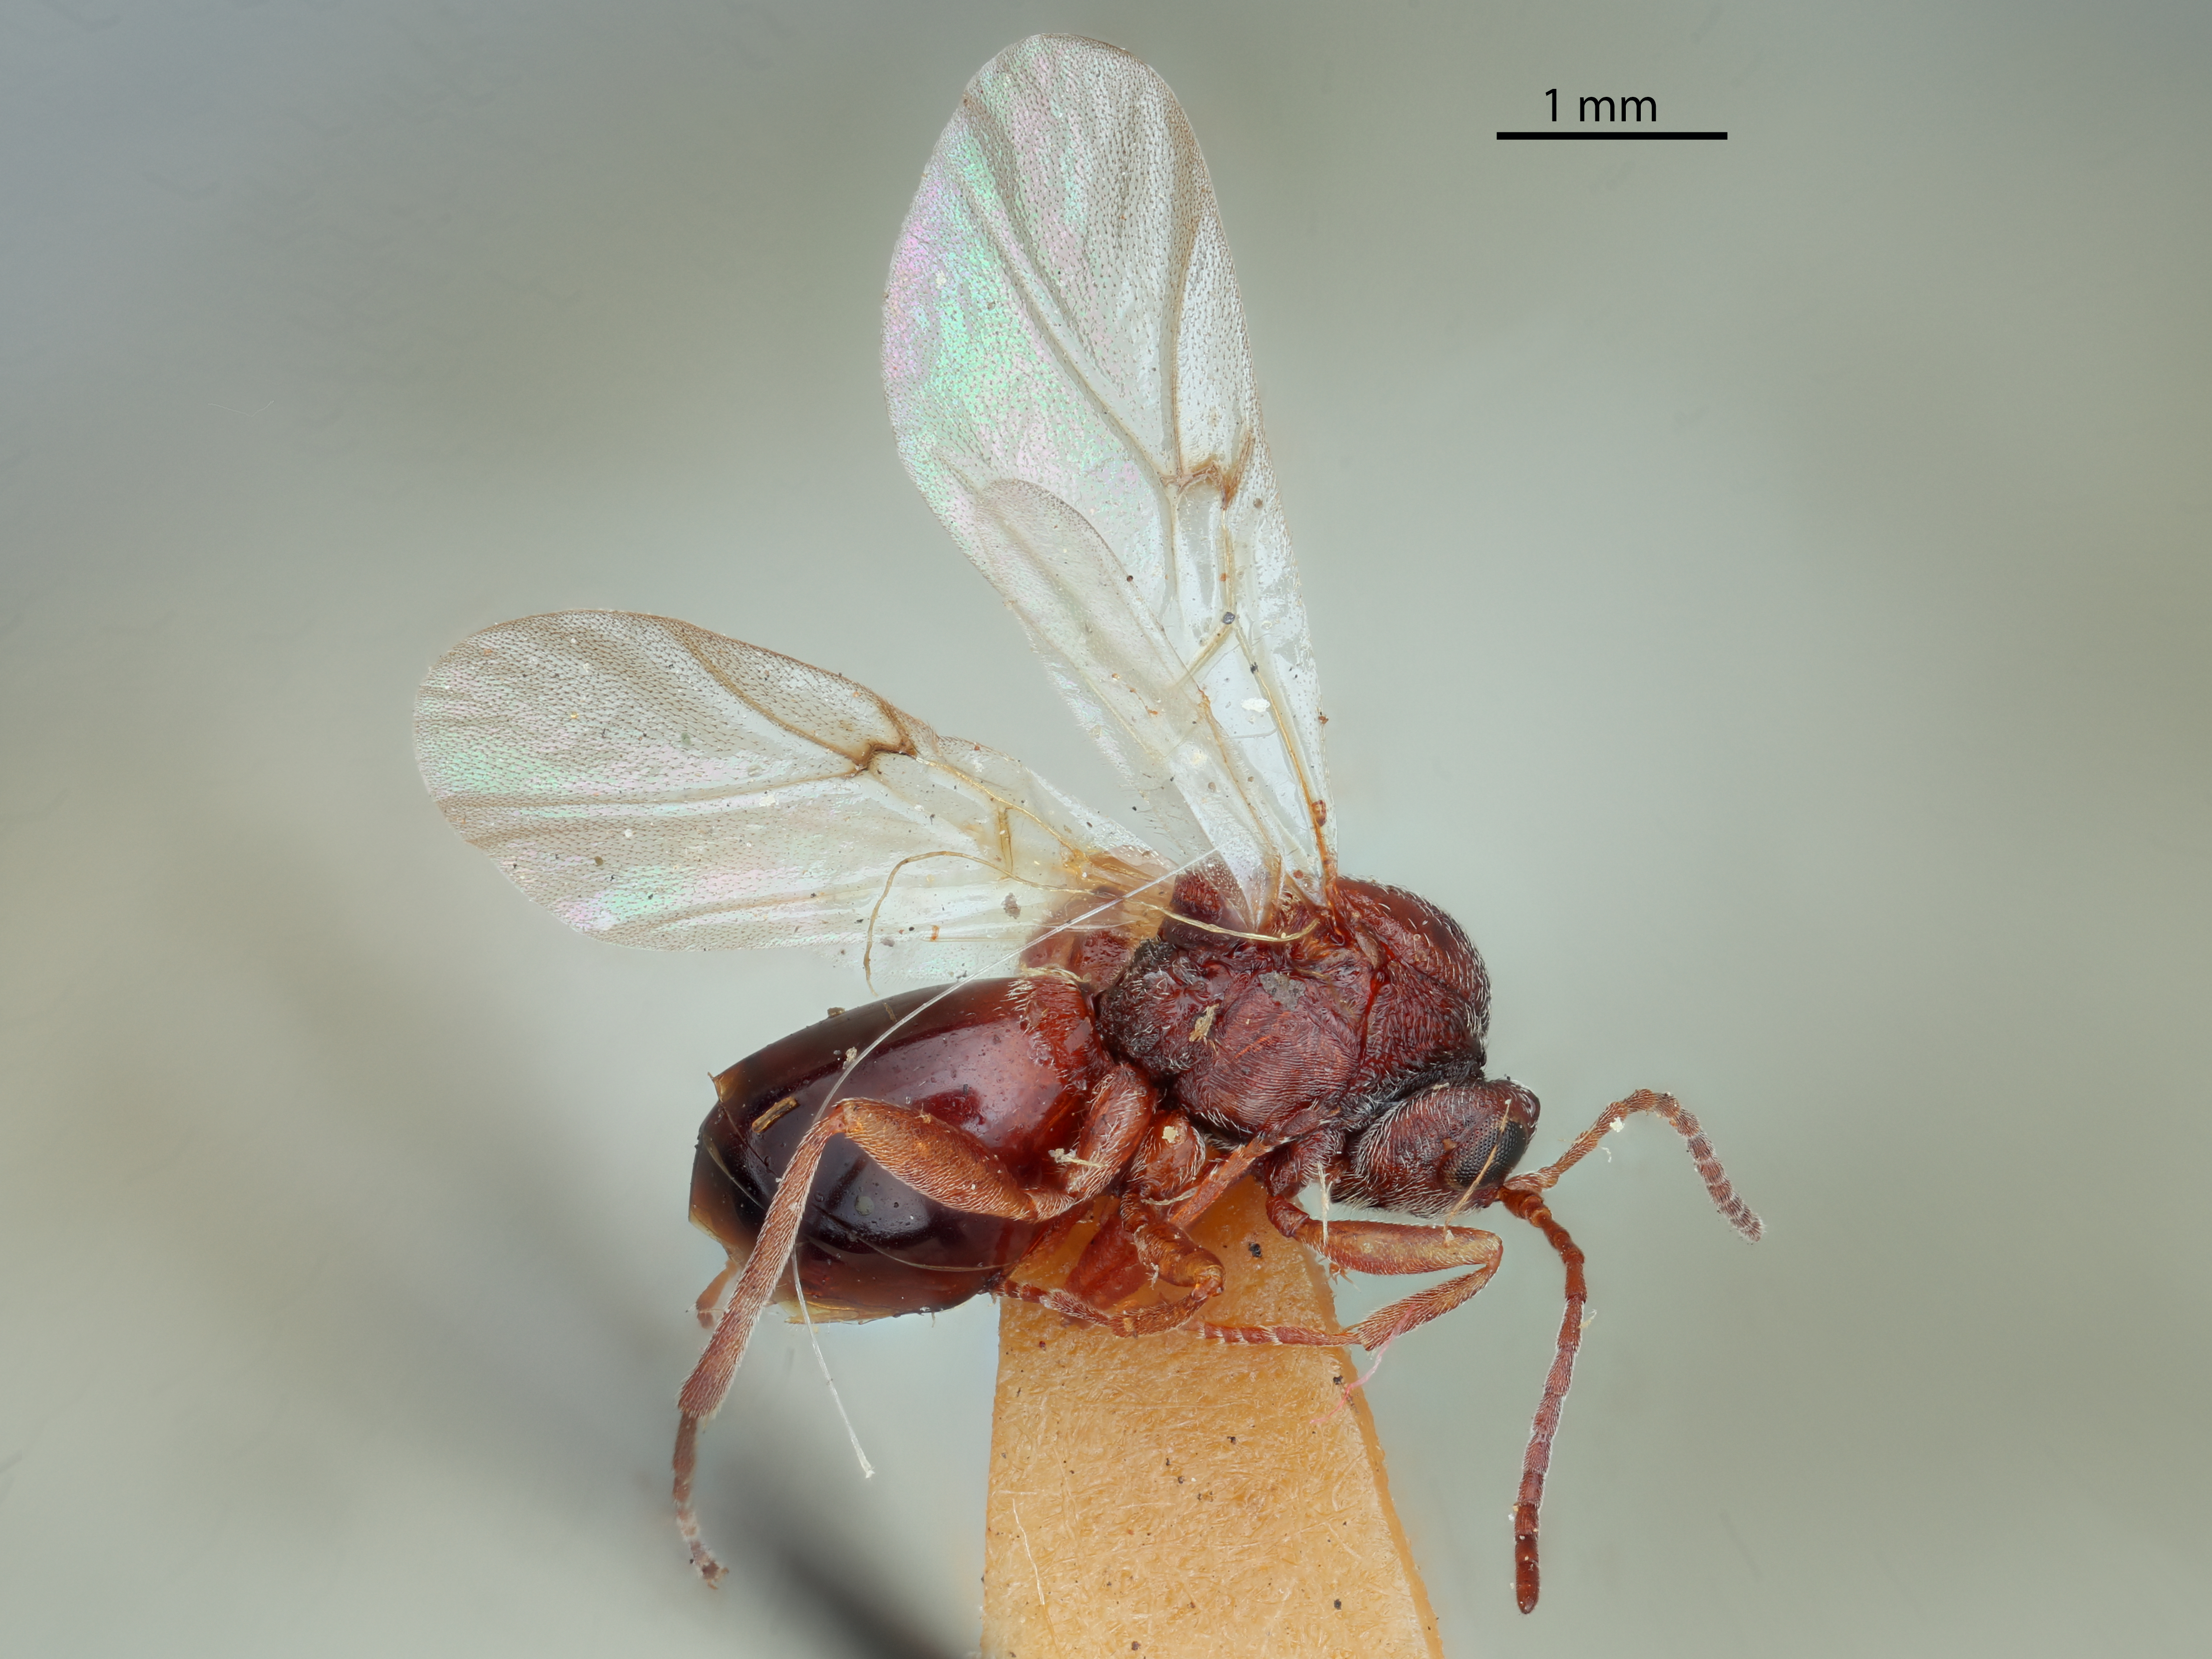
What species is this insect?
Callirhytis fulva
